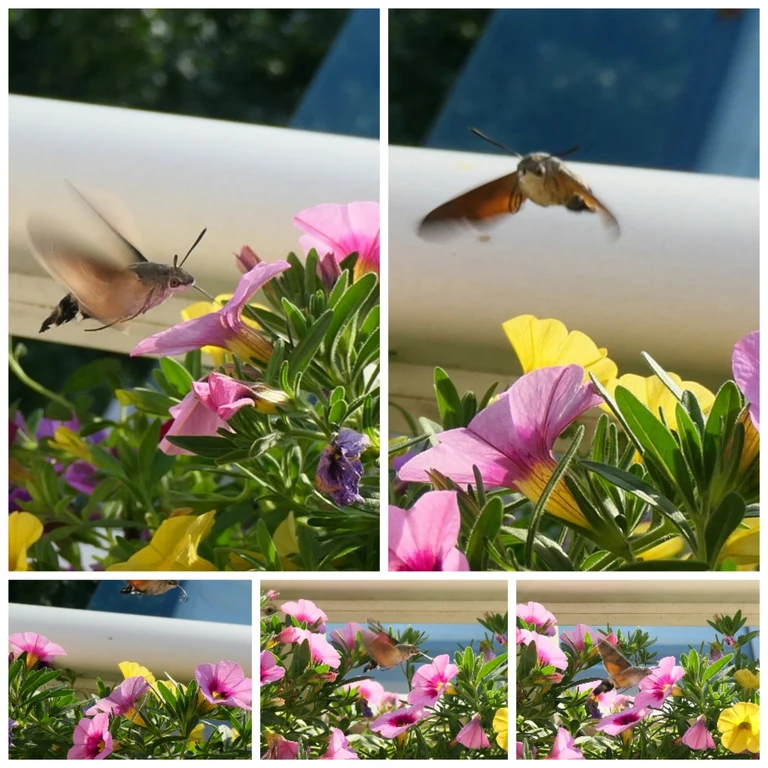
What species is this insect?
Macroglossum stellatarum
